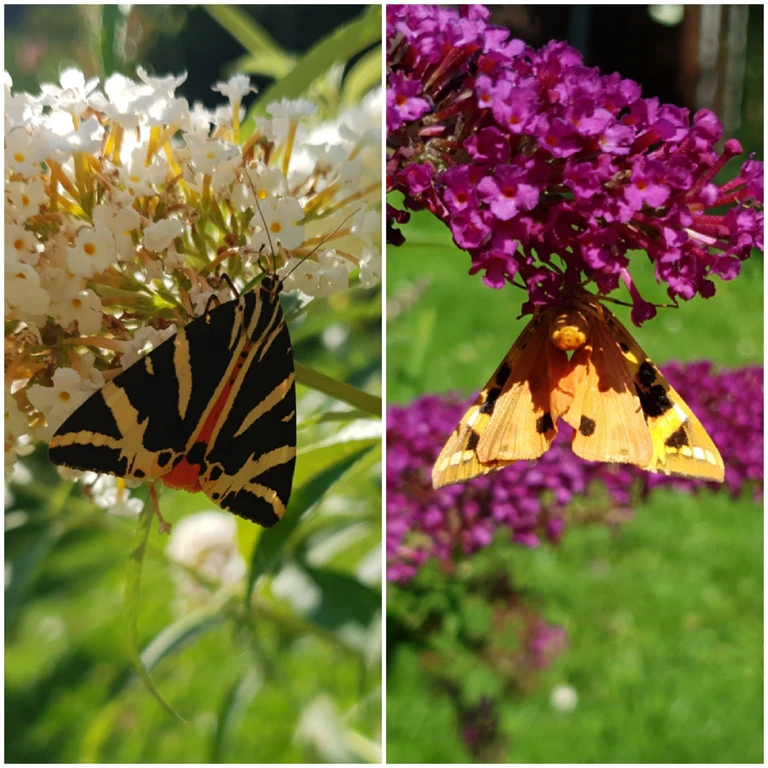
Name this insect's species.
Euplagia quadripunctaria
